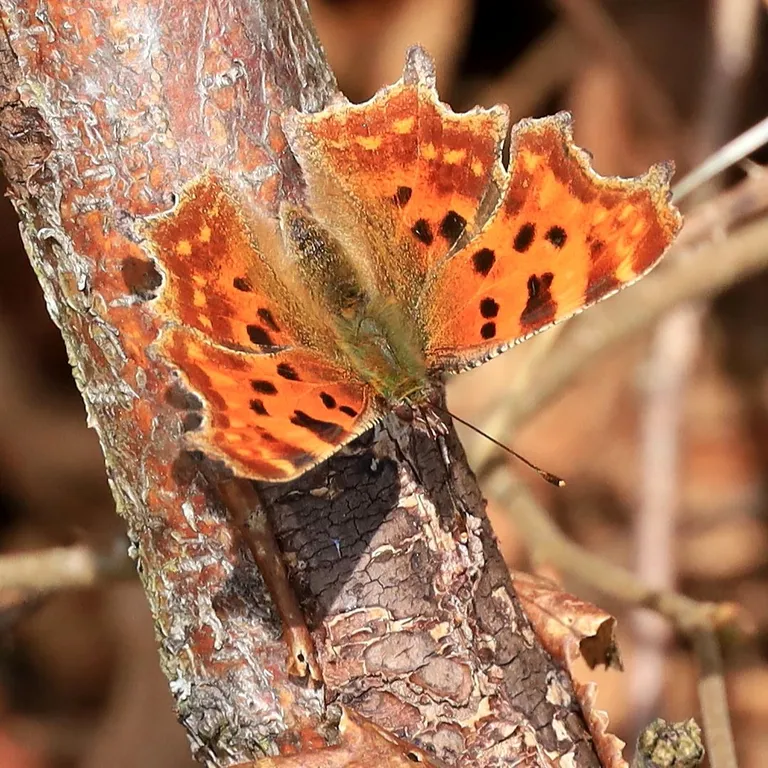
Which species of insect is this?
Polygonia c-album
